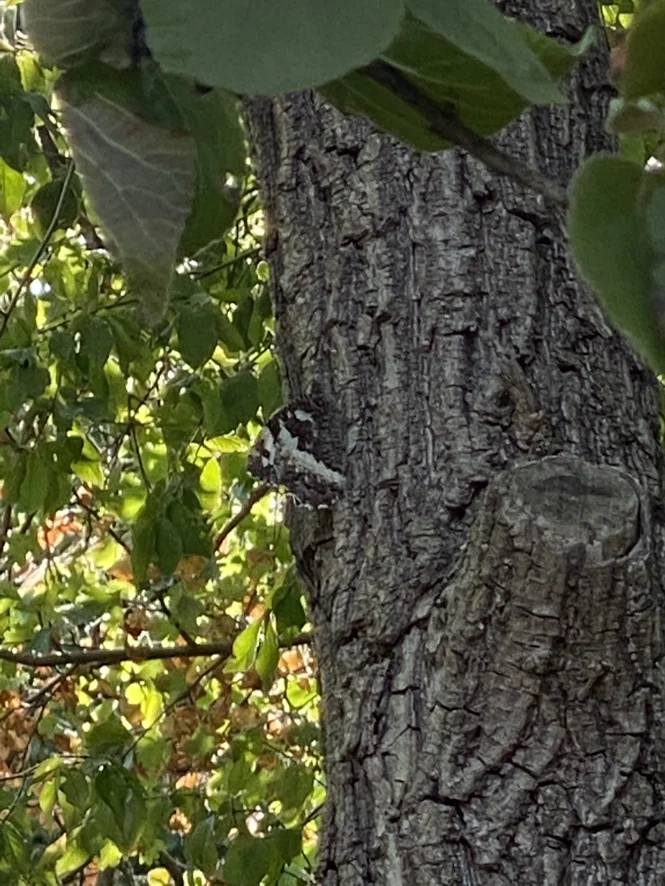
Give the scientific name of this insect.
Brintesia circe
